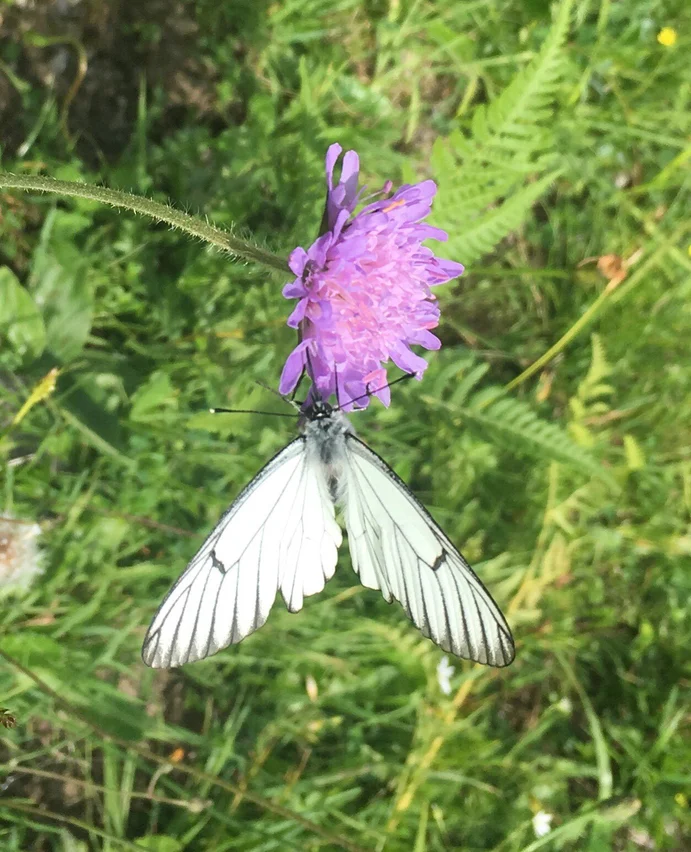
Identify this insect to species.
Aporia crataegi
